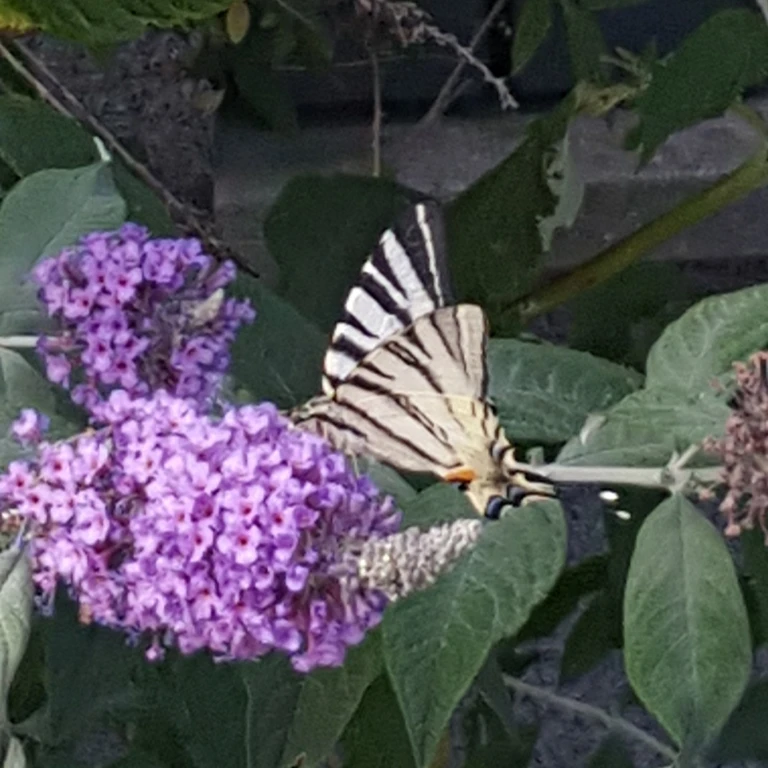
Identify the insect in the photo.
Iphiclides podalirius
